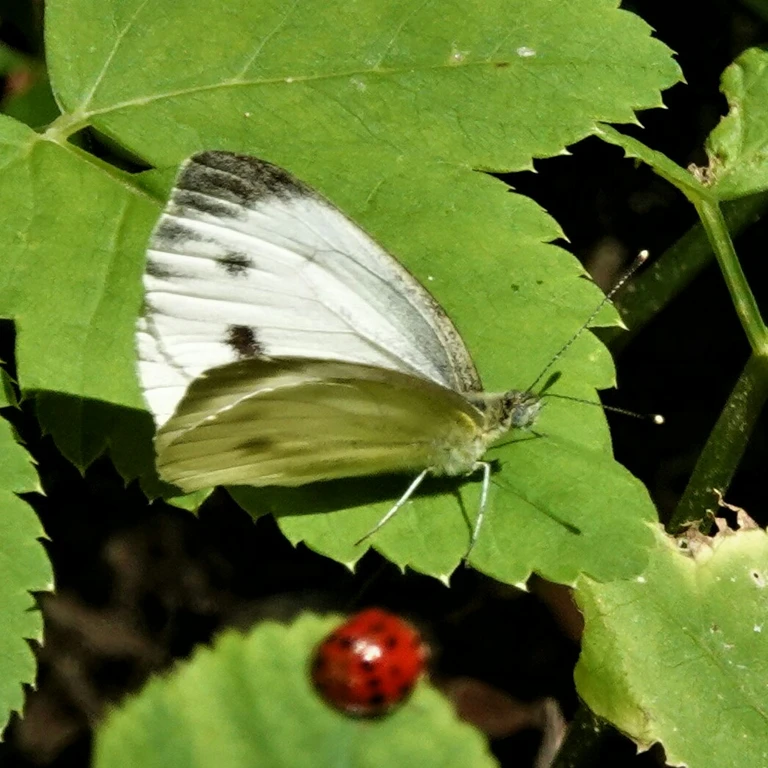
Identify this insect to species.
Pieris napi
